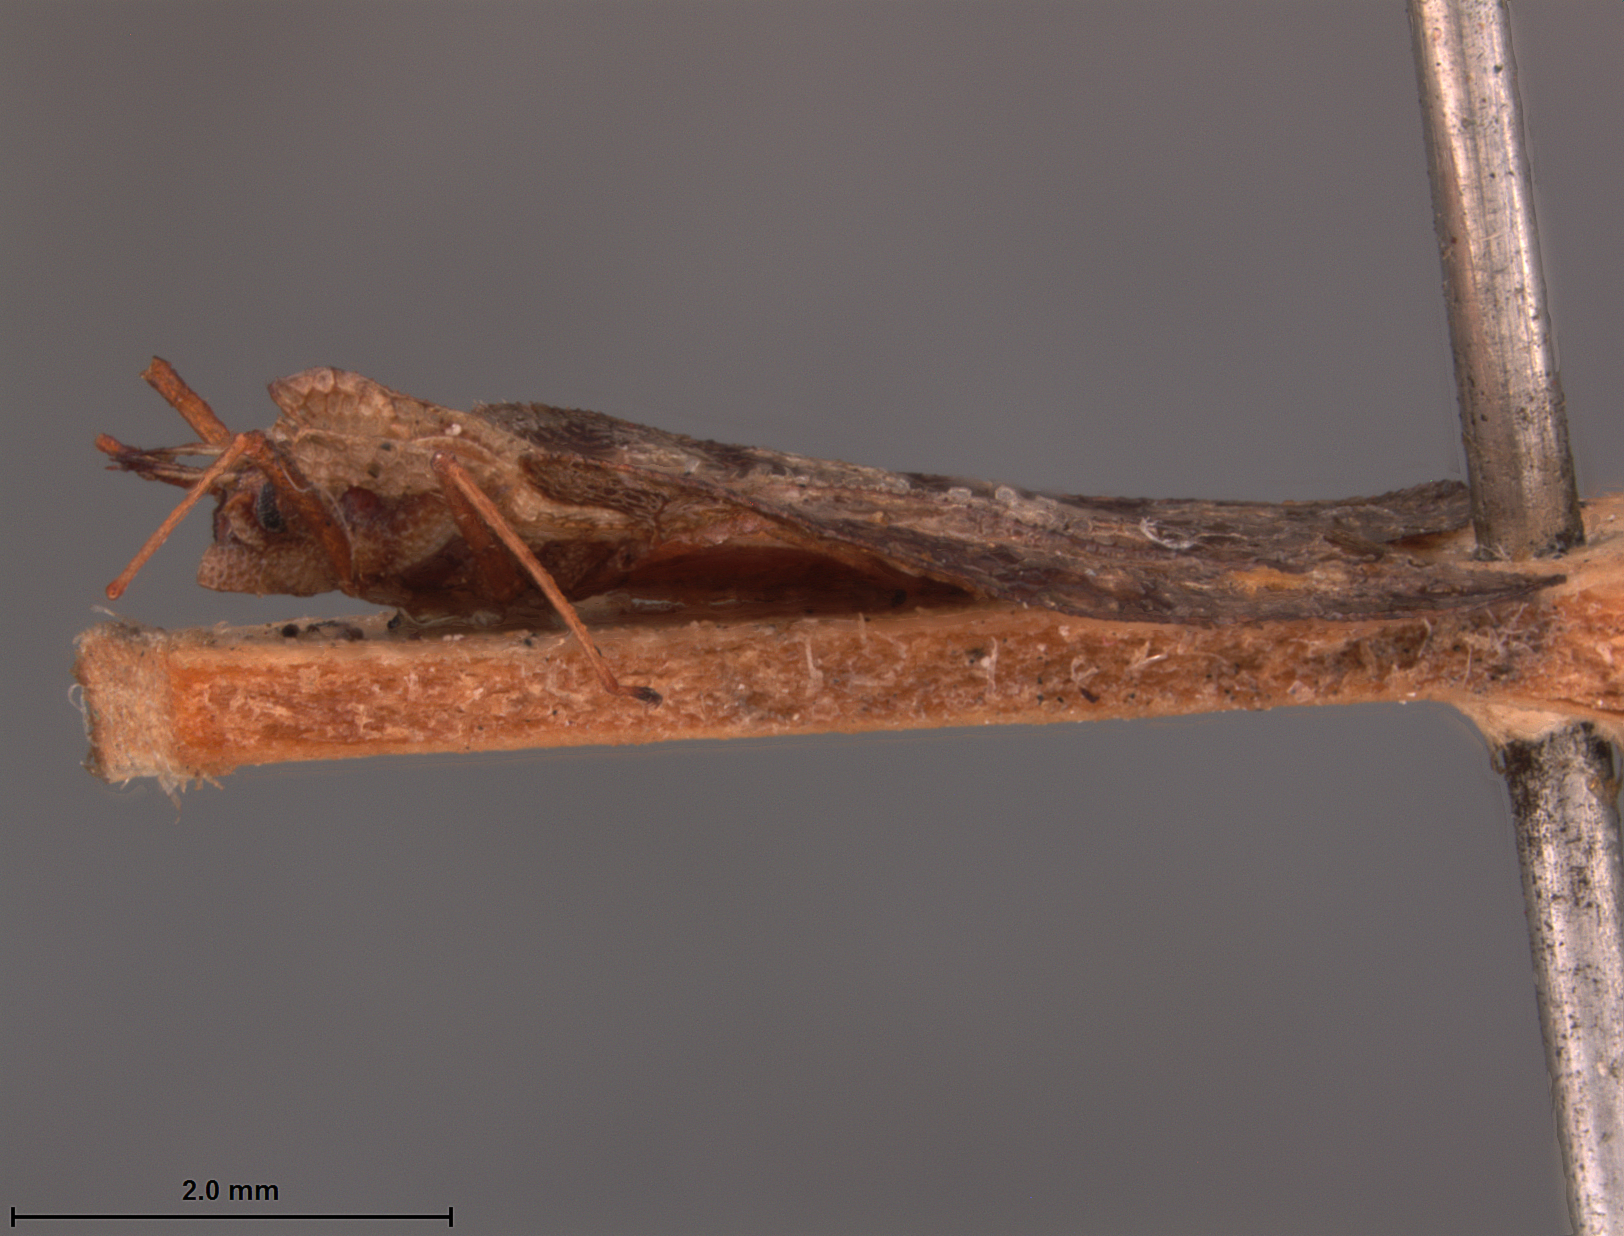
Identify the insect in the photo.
Hanuala leinanhoni
